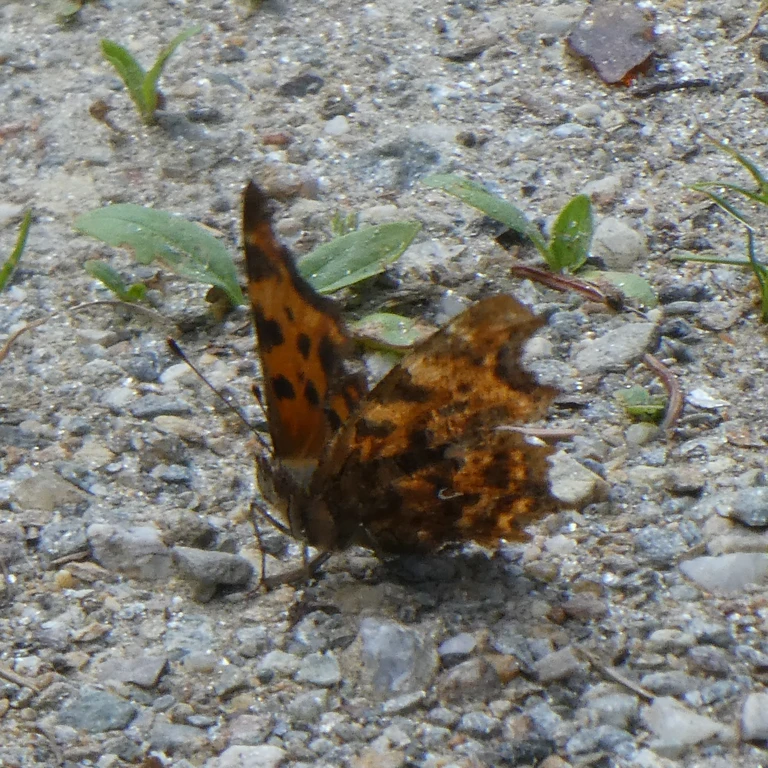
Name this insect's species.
Polygonia c-album
